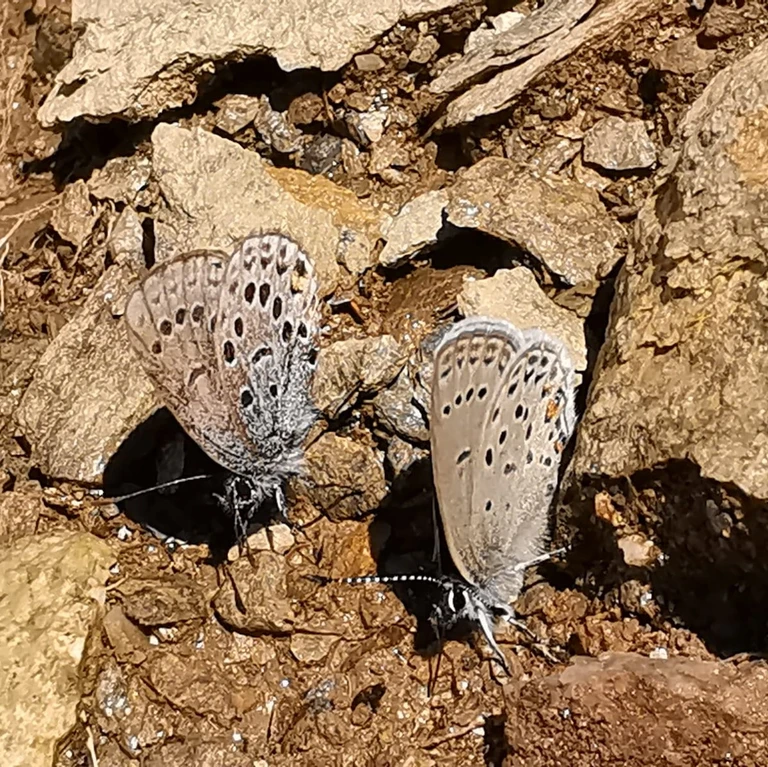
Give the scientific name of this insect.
Agriades optilete (also Vacciniina optilete)
